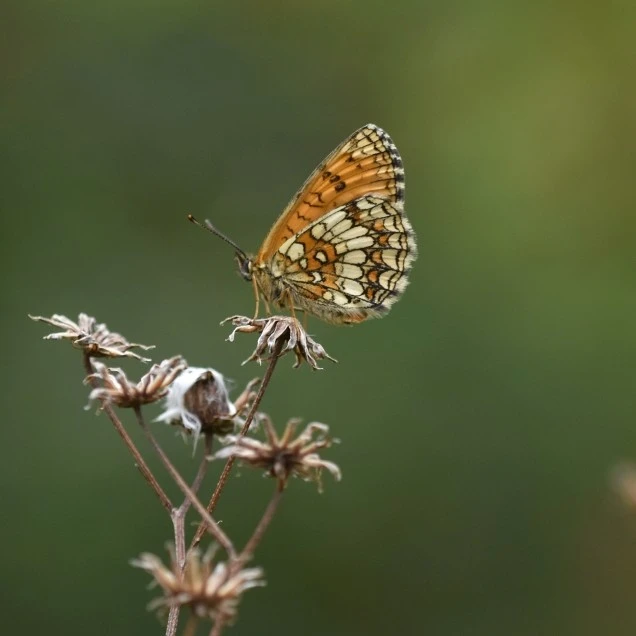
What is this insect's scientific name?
Melitaea athalia
